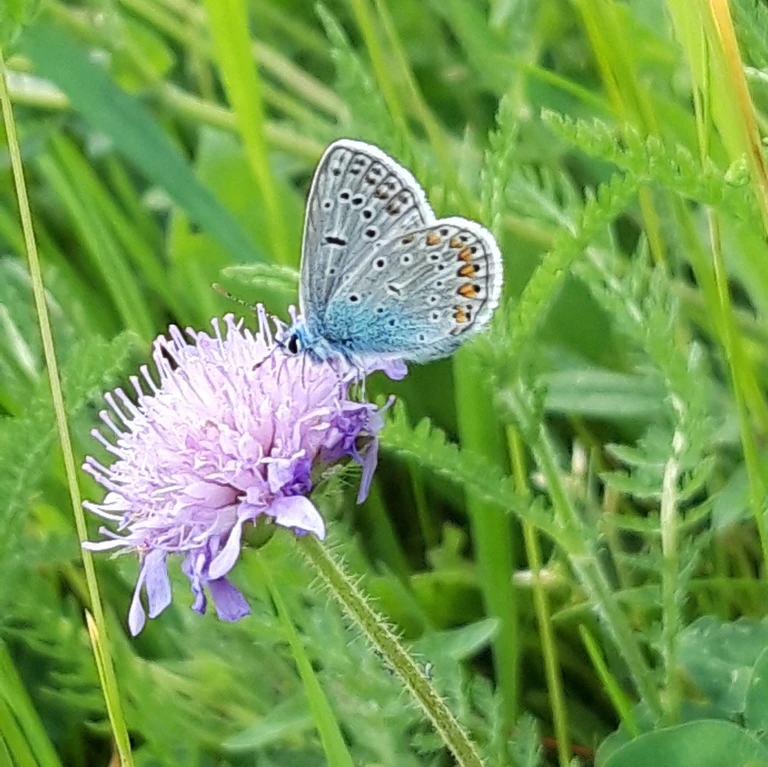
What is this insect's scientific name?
Polyommatus icarus
